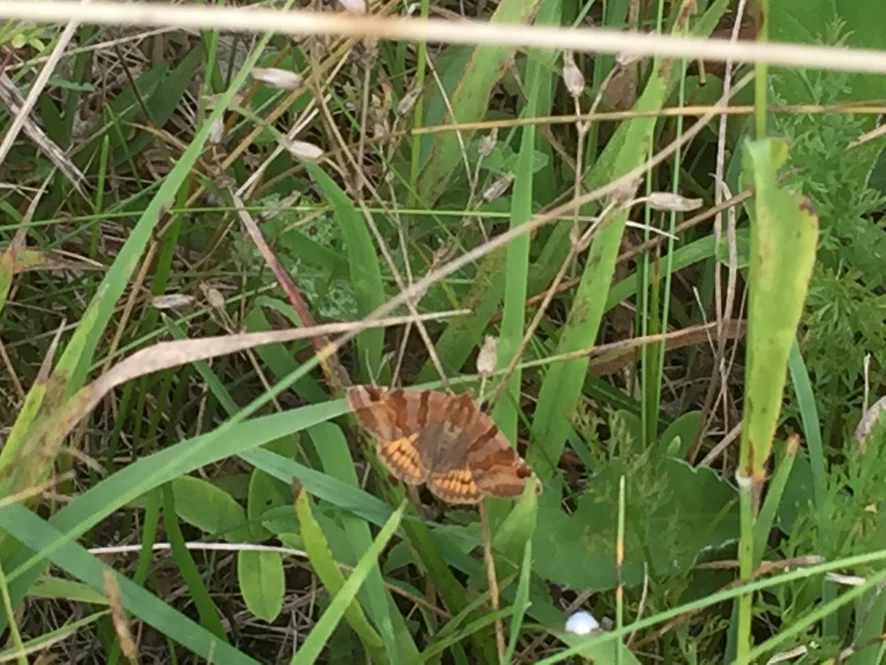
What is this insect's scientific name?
Euclidia glyphica
